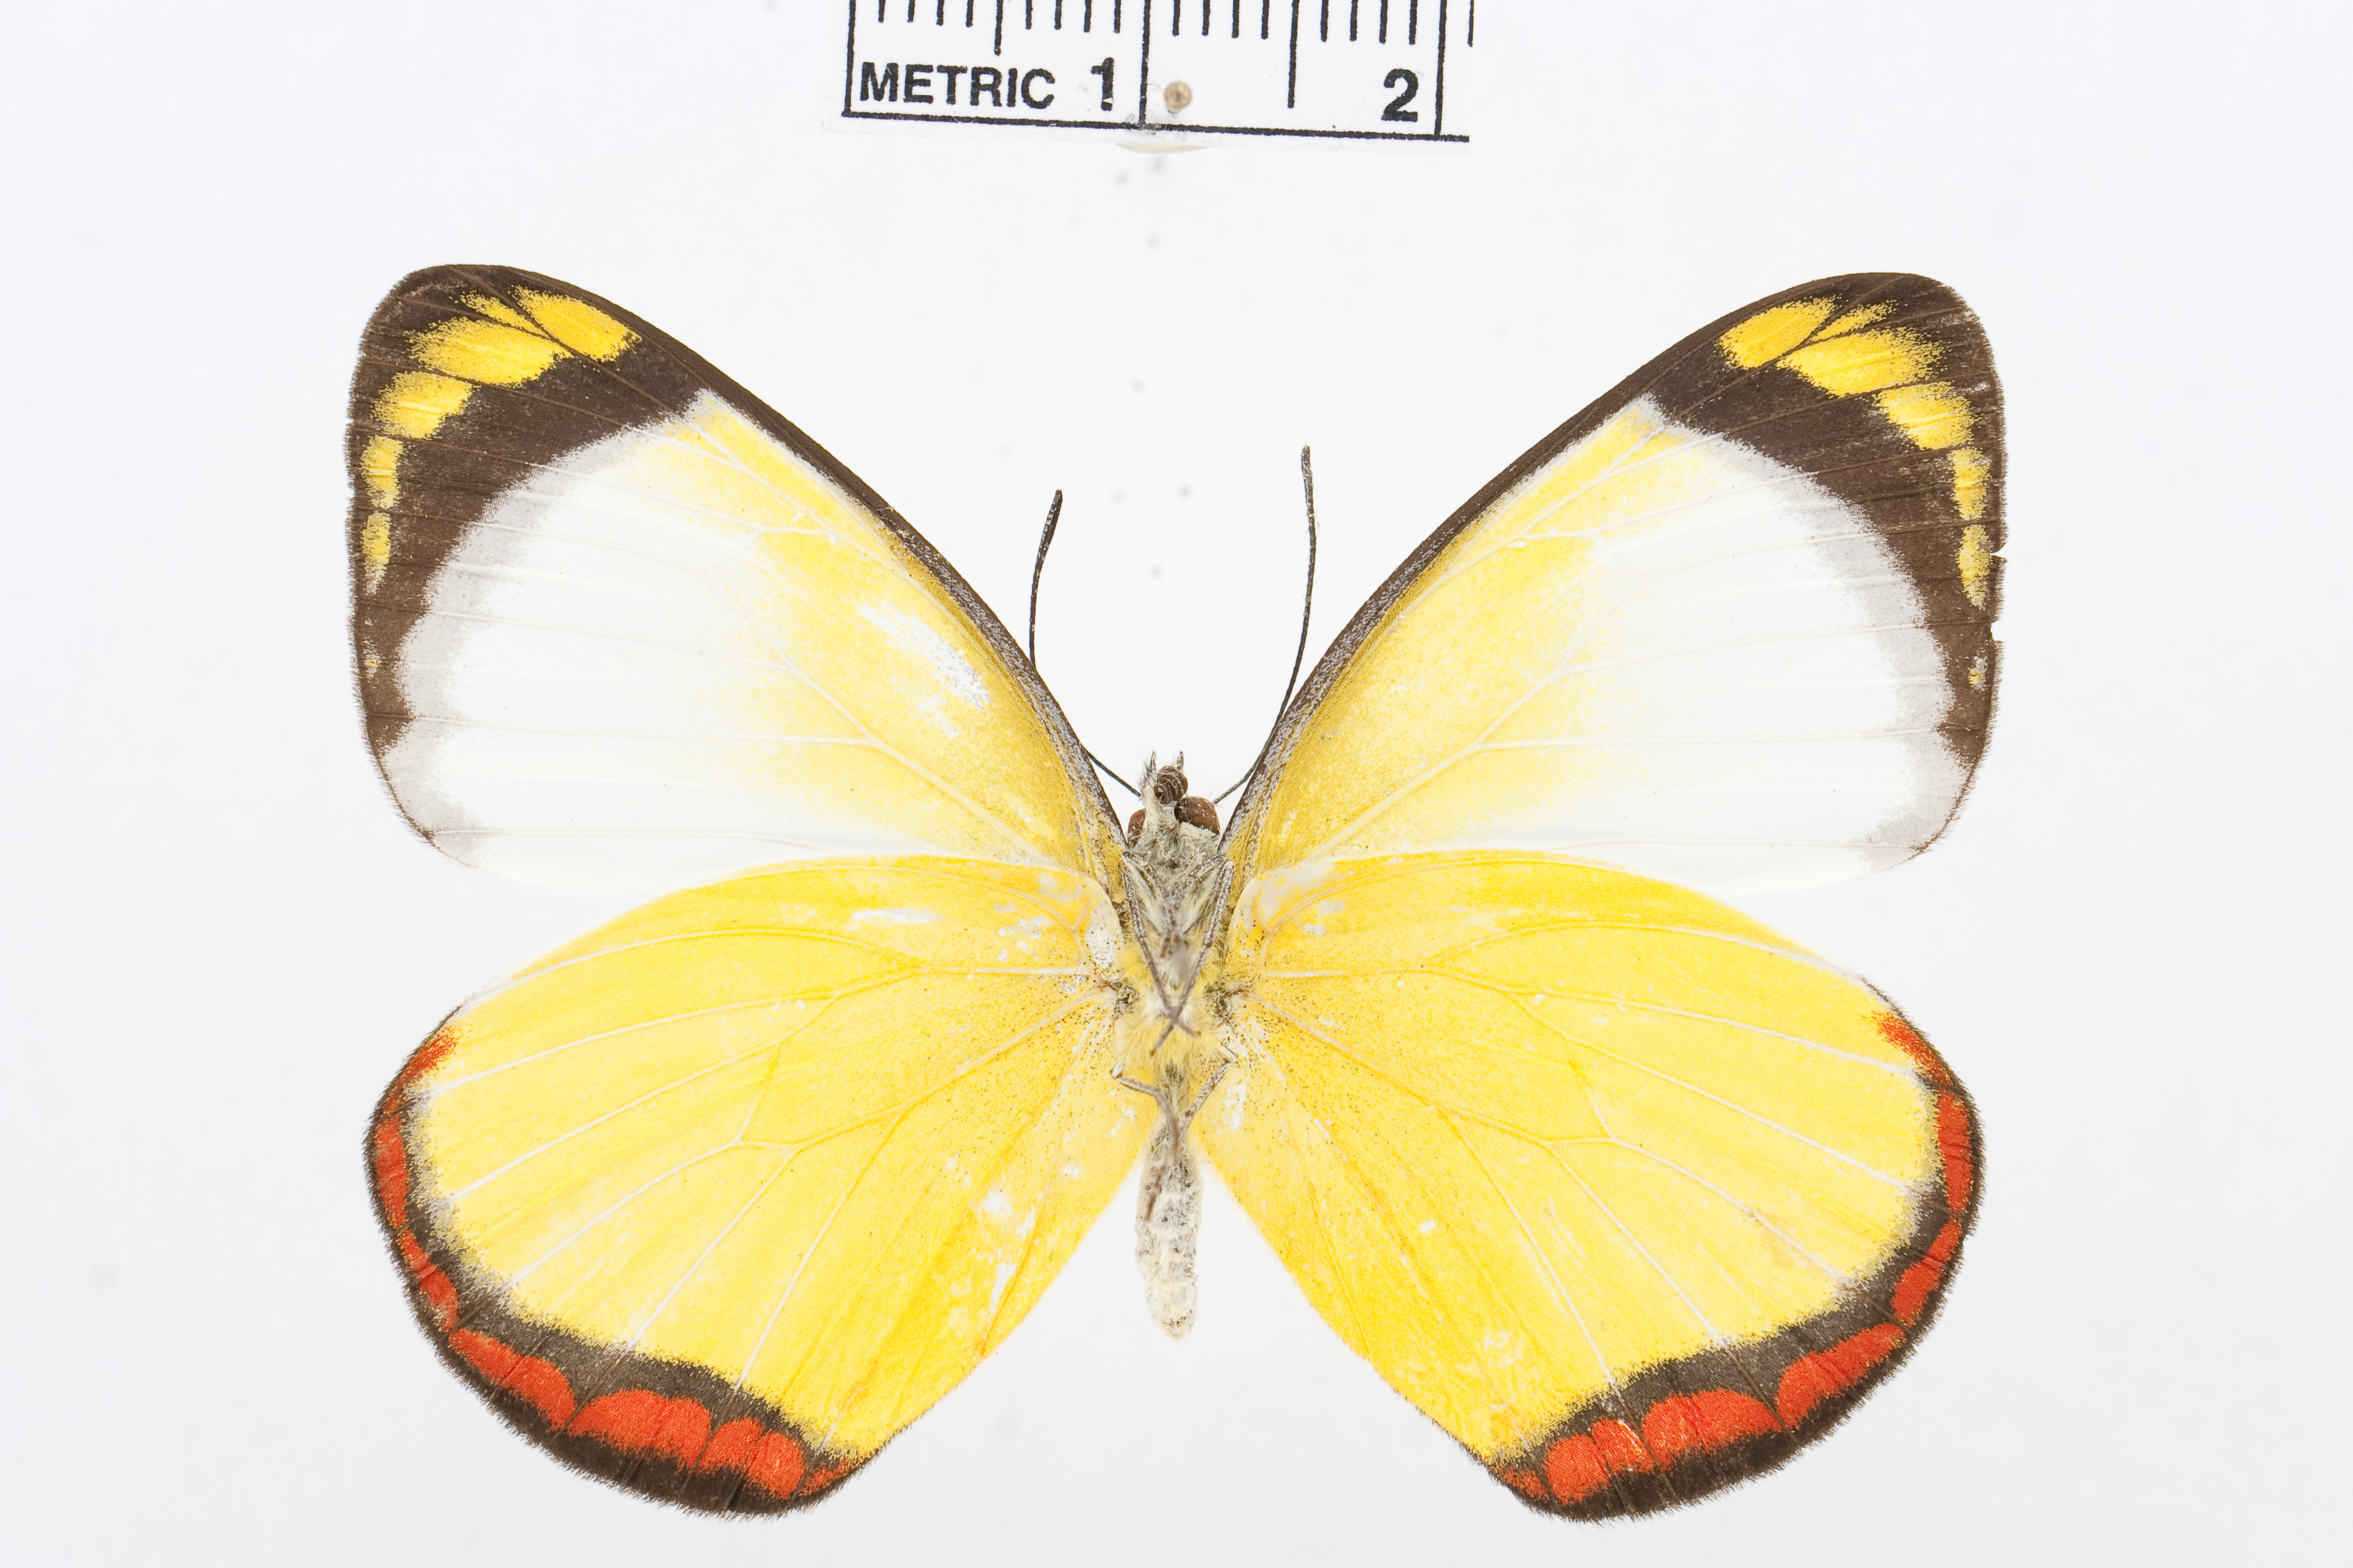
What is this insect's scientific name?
Delias doylei
